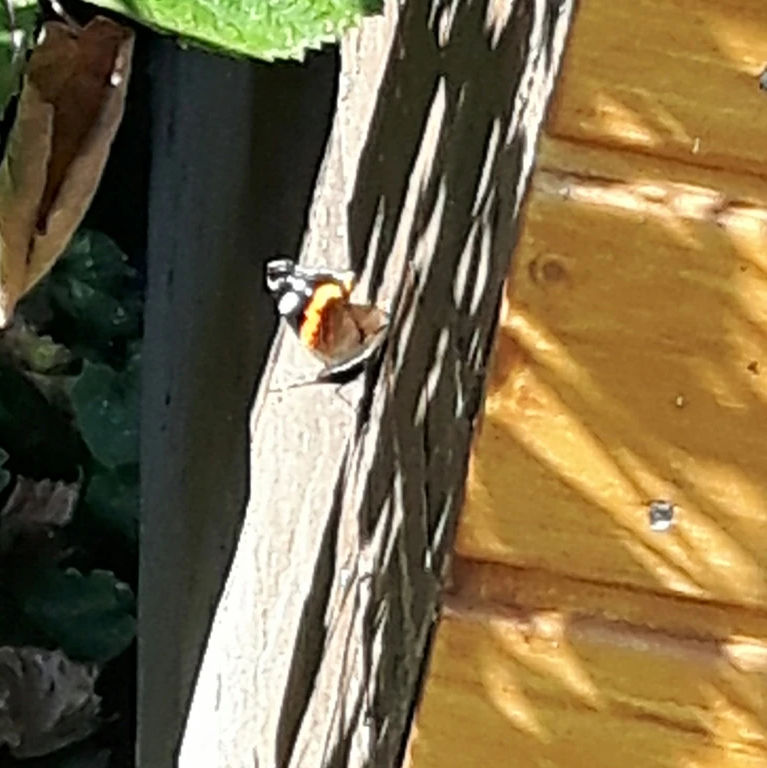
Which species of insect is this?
Vanessa atalanta
